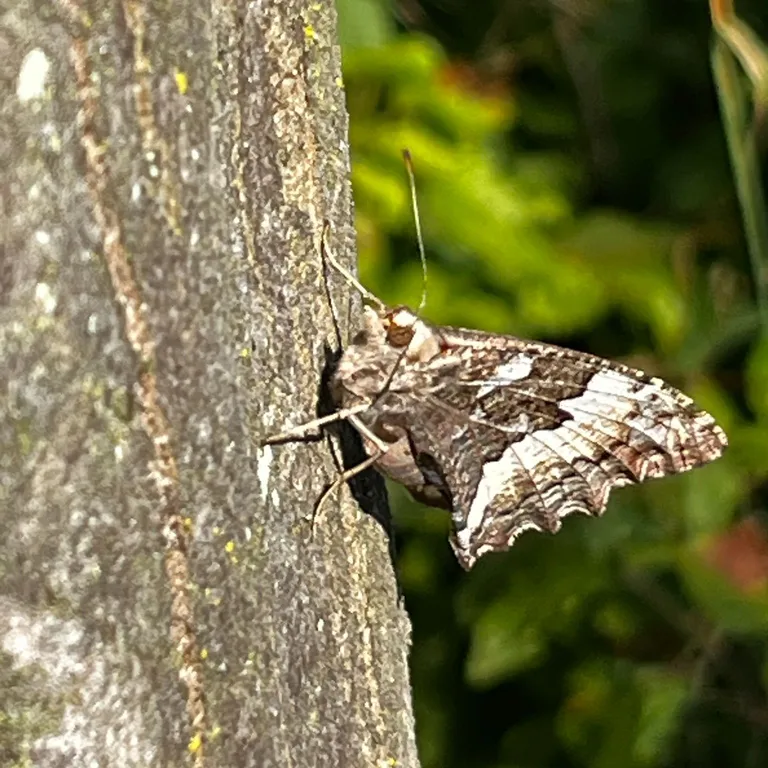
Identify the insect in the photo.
Brintesia circe
